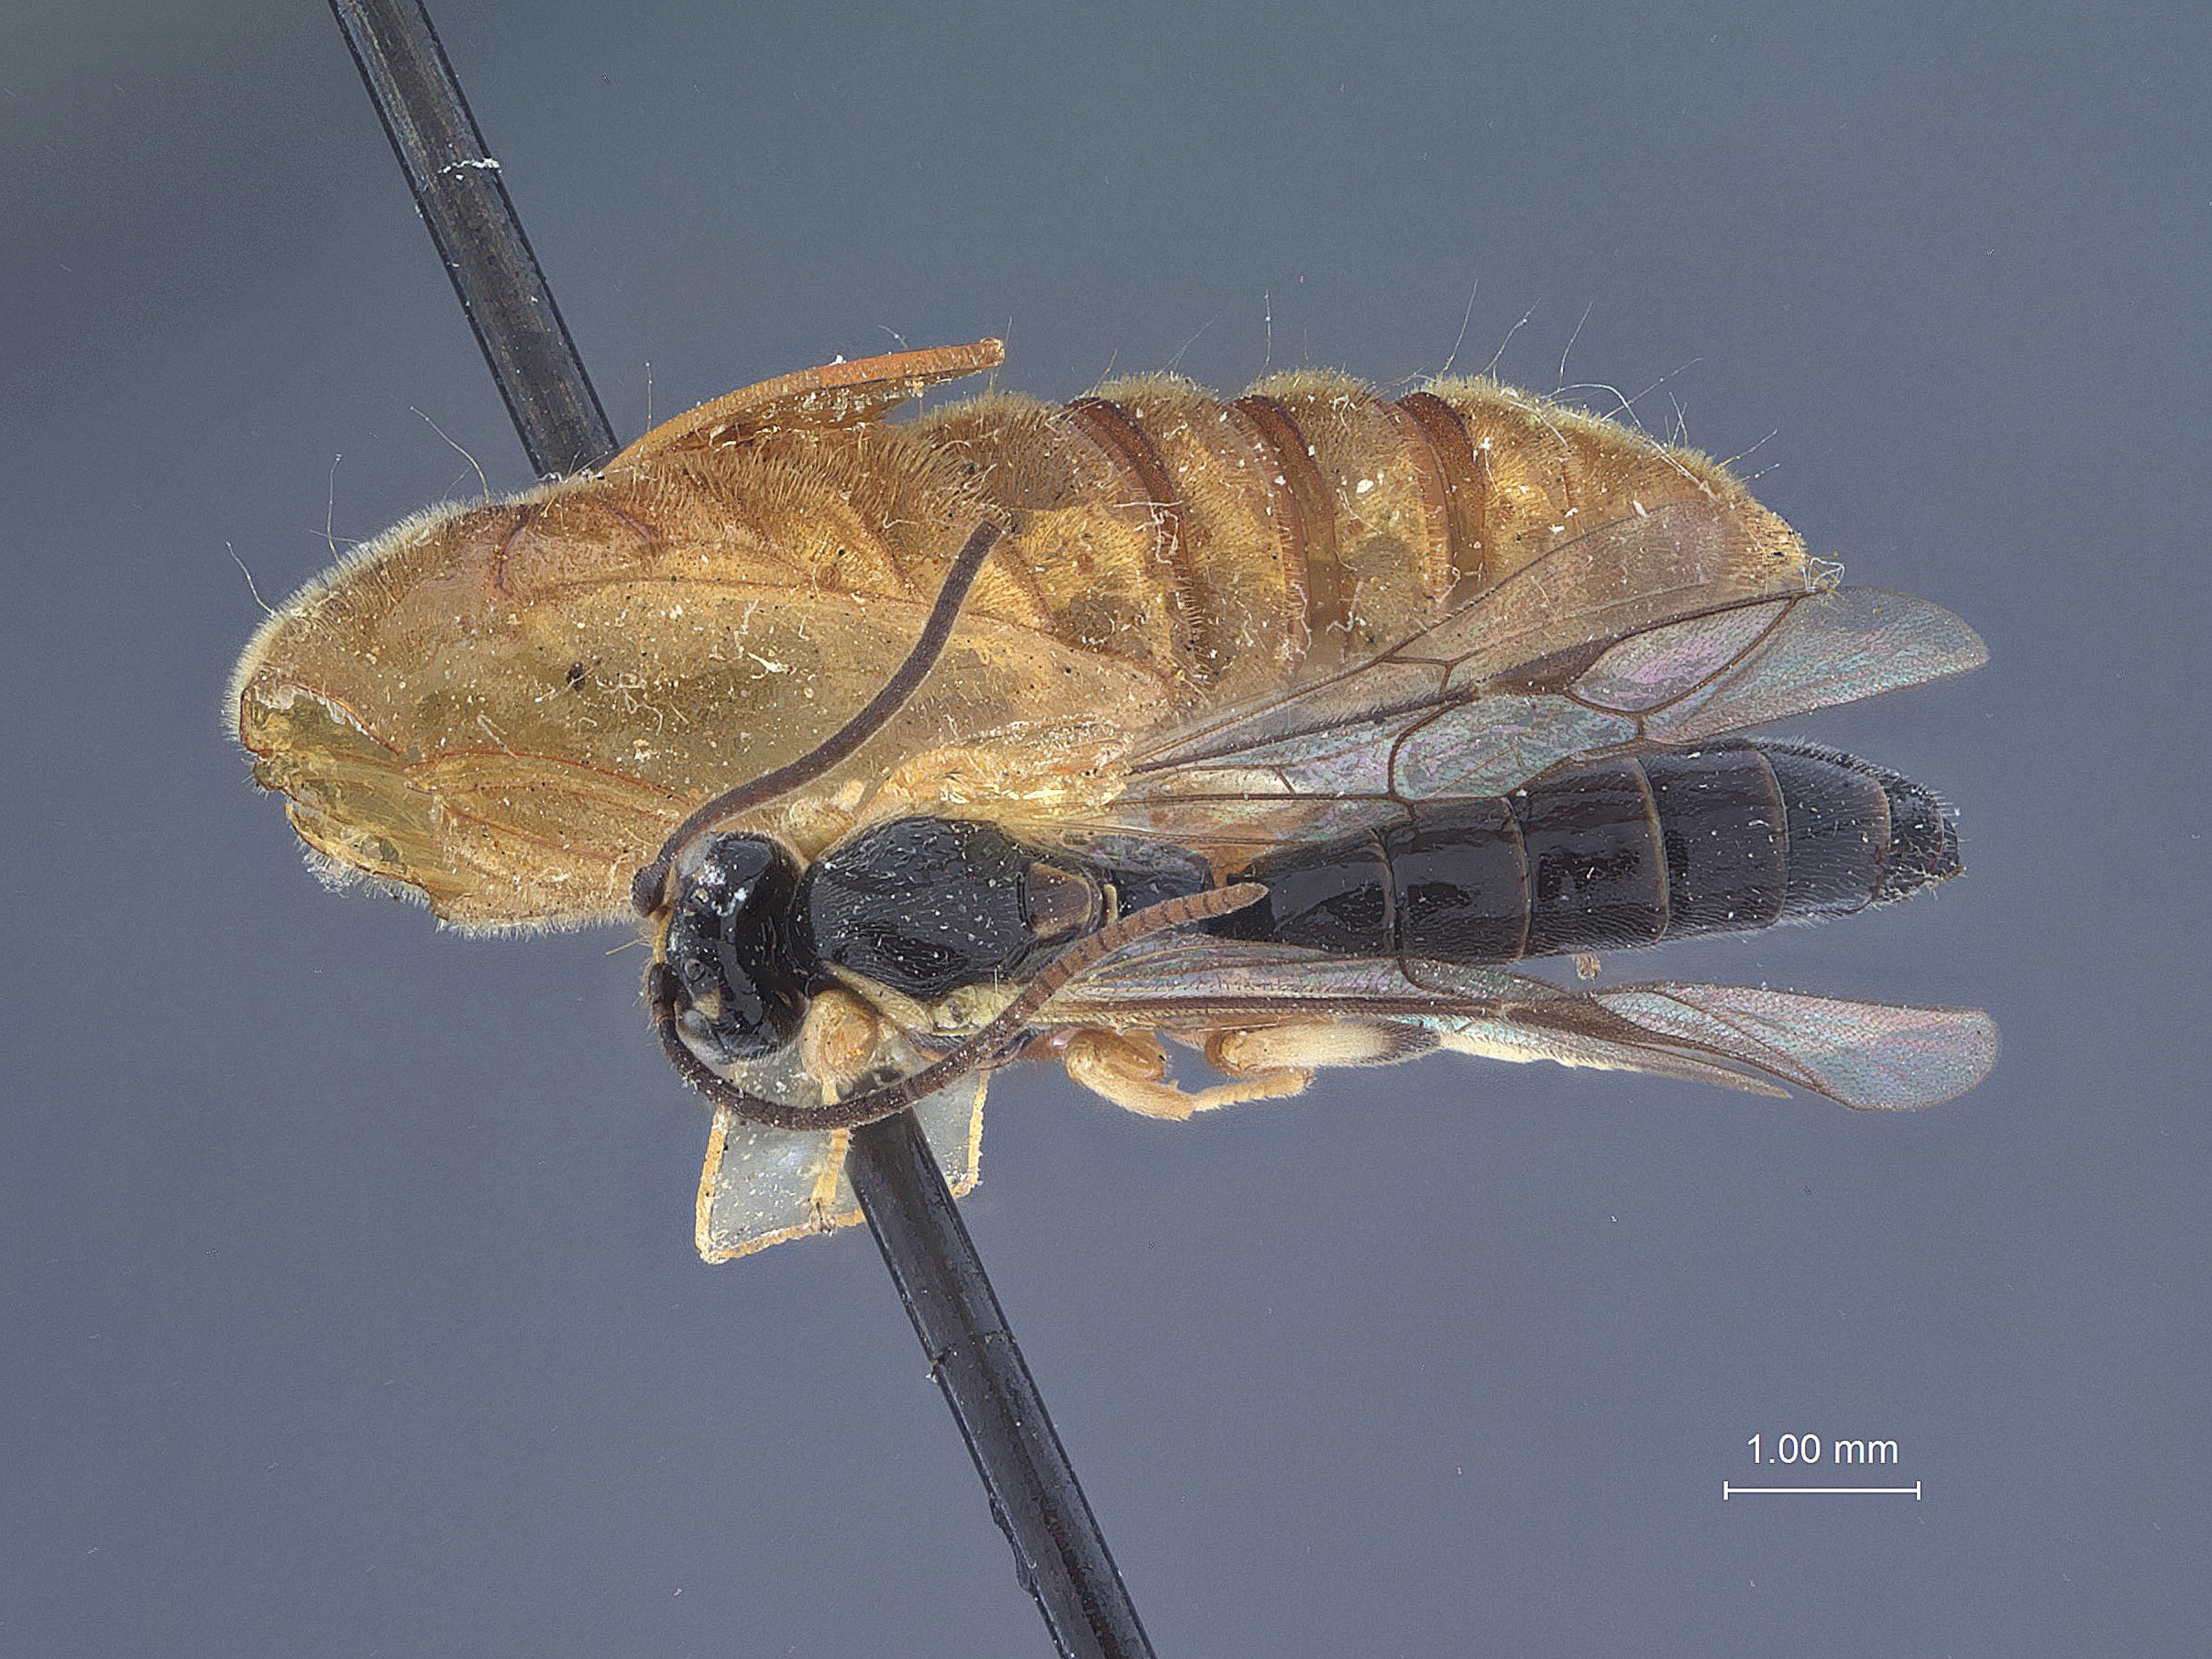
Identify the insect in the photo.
Exochus megadon
